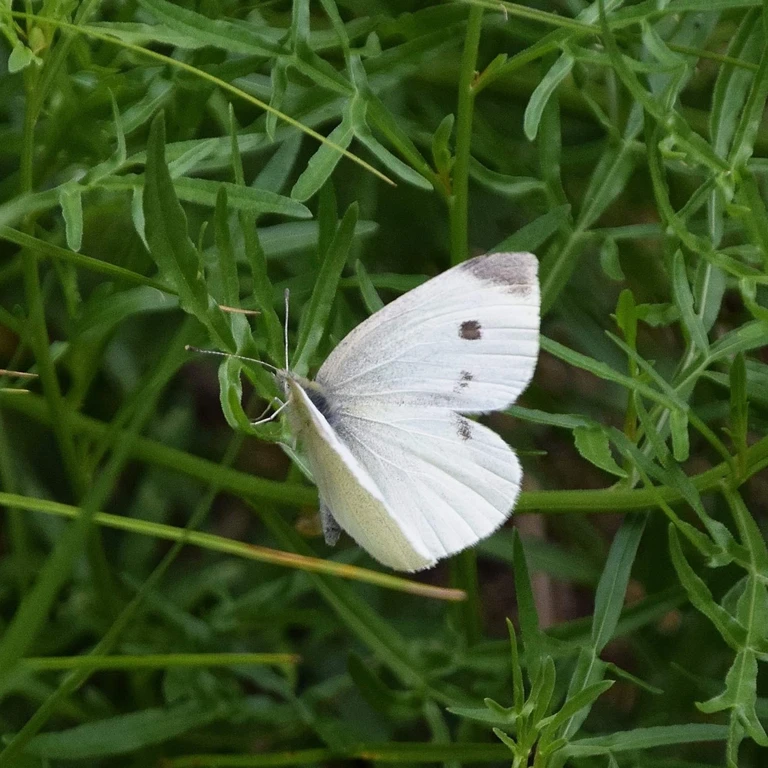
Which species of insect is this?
Pieris rapae
